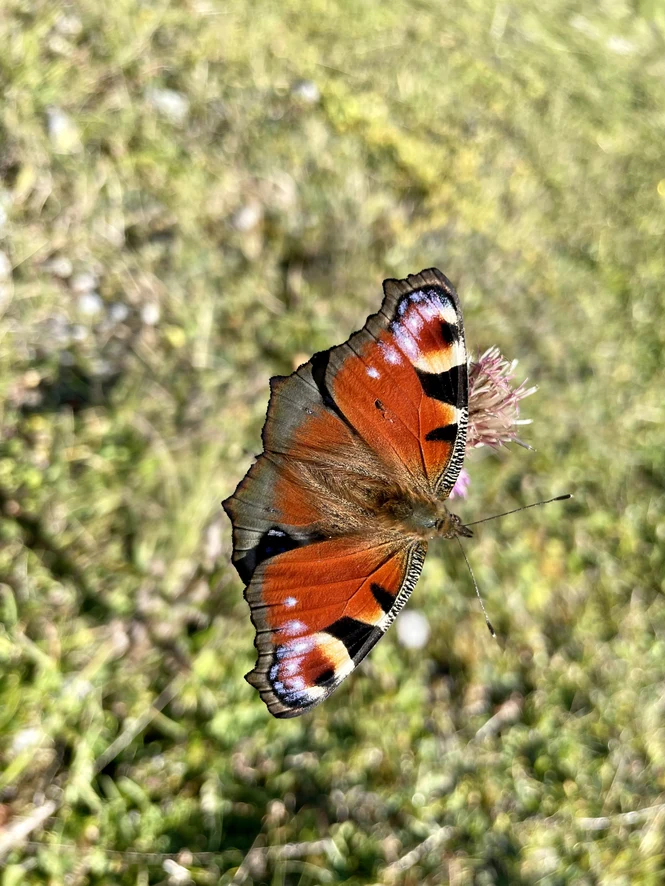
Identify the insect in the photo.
Aglais io
